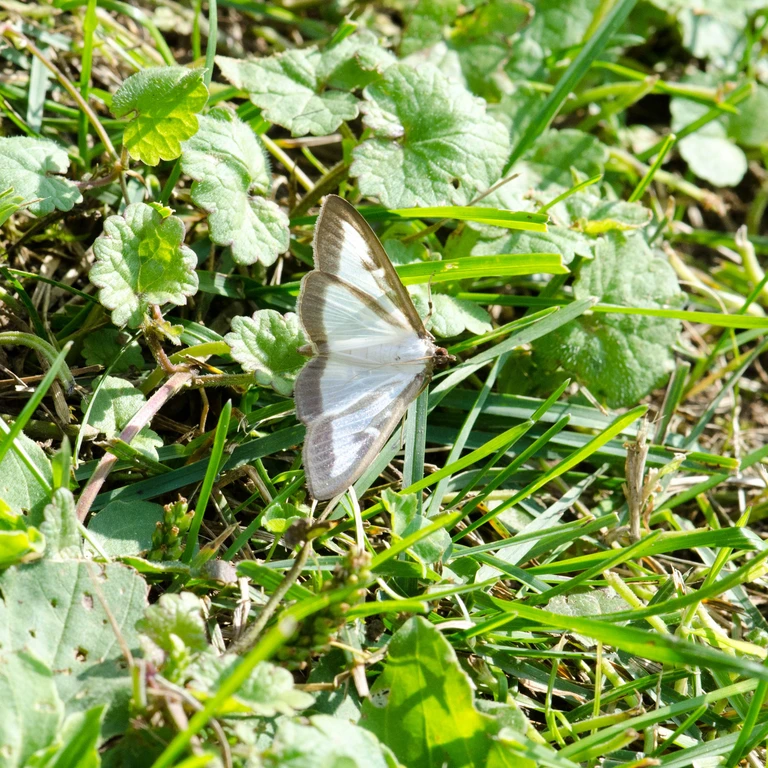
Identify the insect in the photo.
Cydalima perspectalis
